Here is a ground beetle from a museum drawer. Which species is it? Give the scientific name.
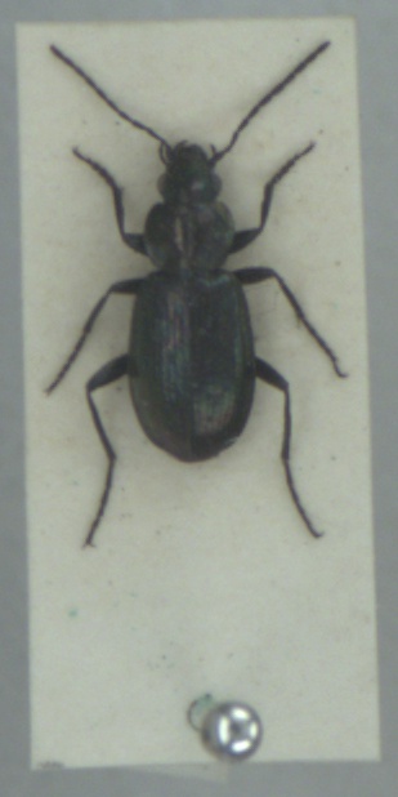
Agonum ericeti
